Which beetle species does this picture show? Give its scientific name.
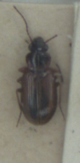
Dicheirotrichus placidus
